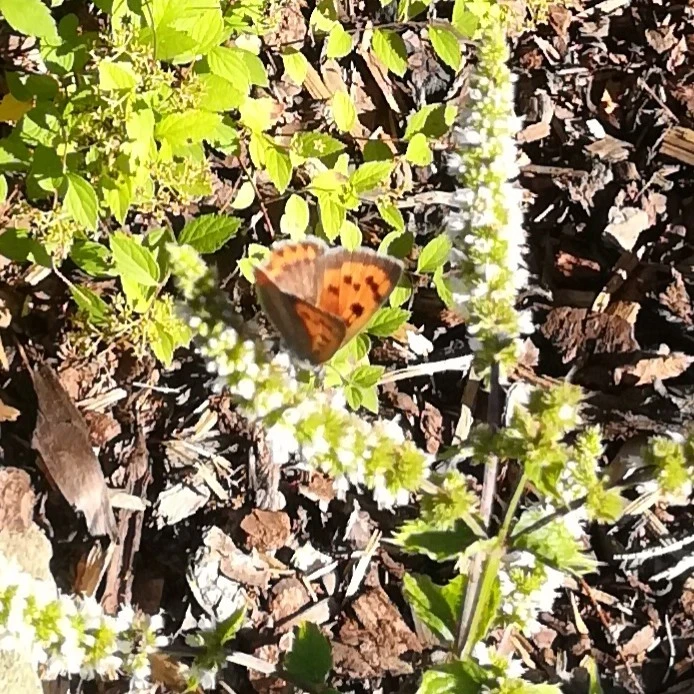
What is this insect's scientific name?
Lycaena phlaeas
